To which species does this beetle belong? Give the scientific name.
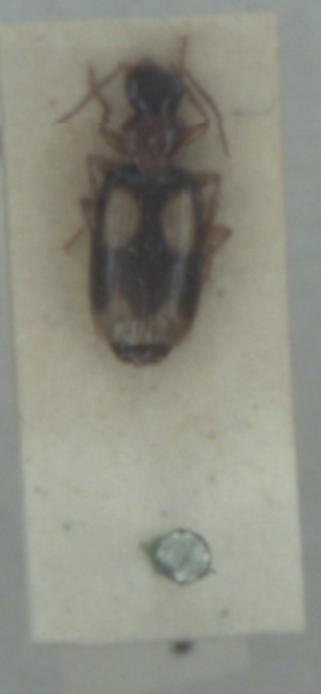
Dromius quadrimaculatus
